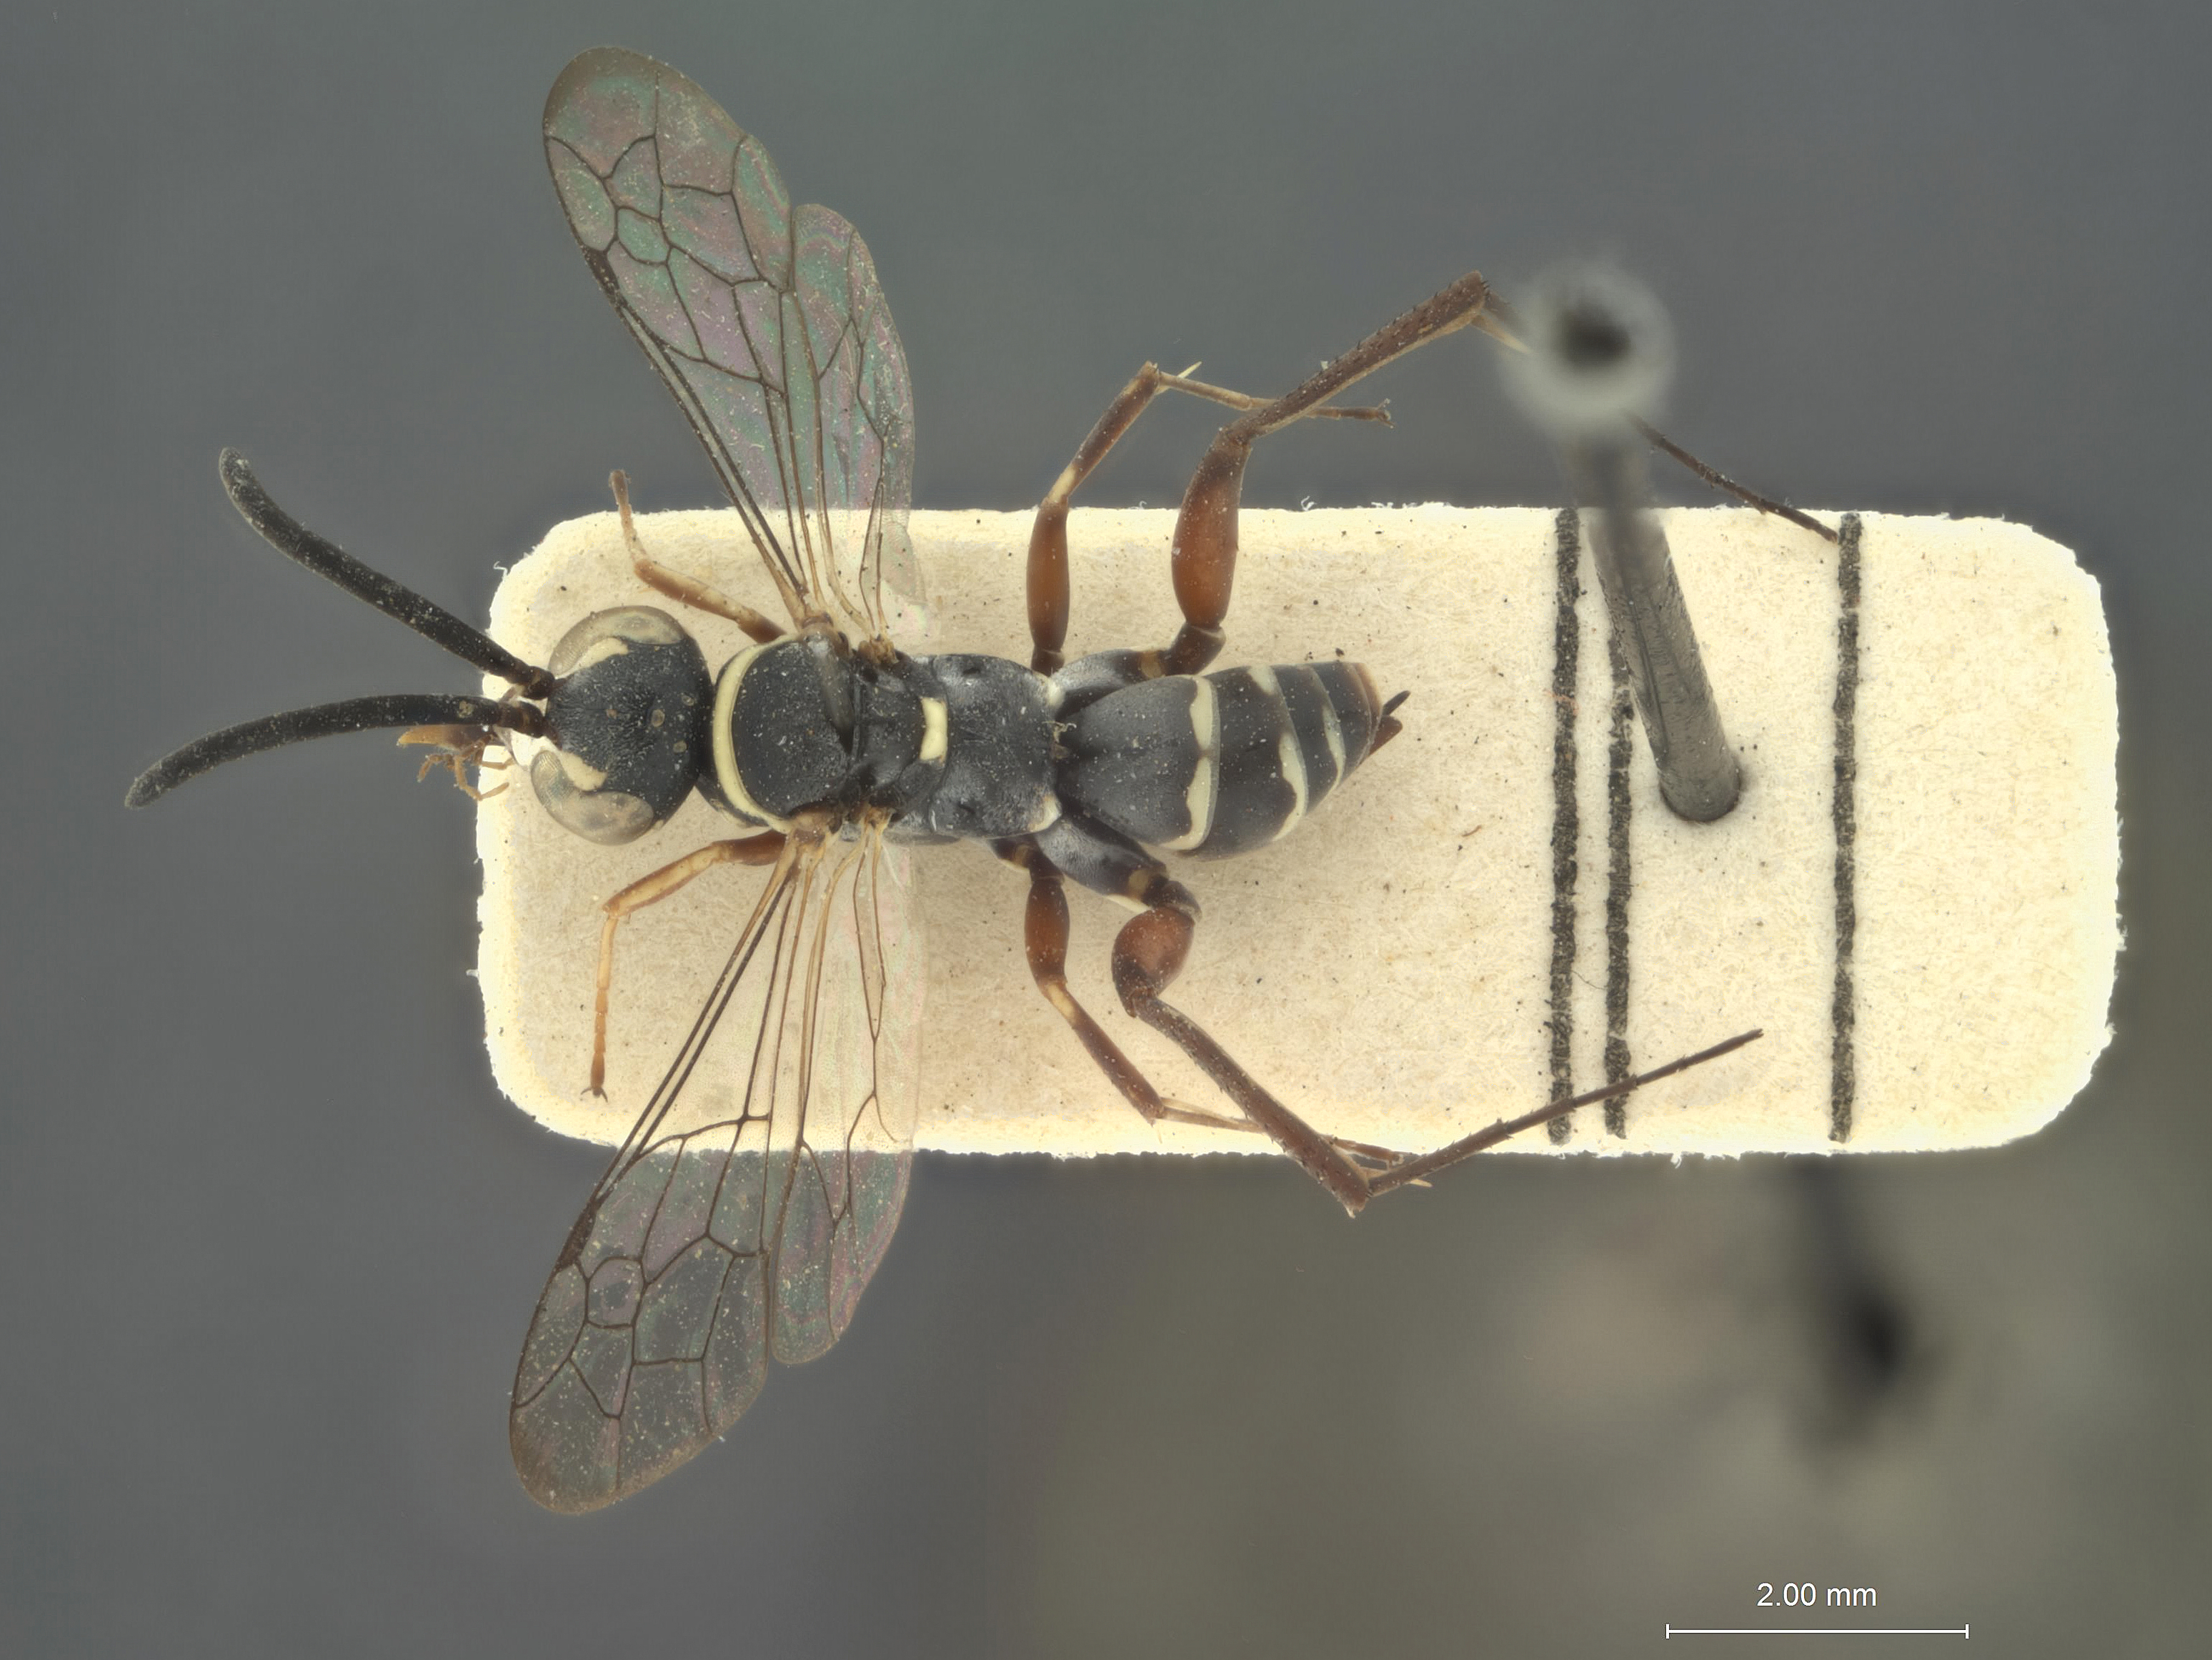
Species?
Ceropales sabulicola
